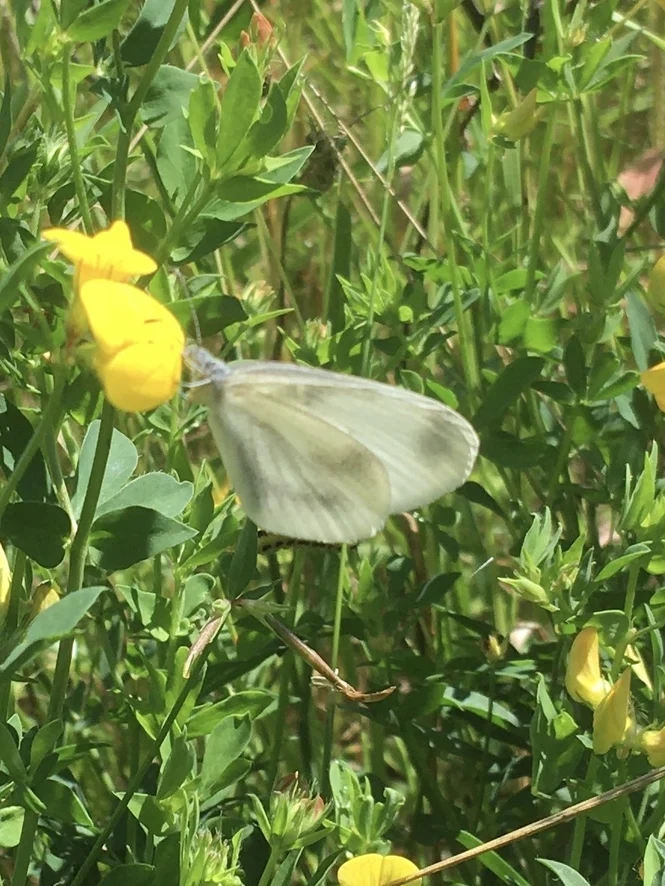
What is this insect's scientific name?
Leptidea sinapis/juvernica
